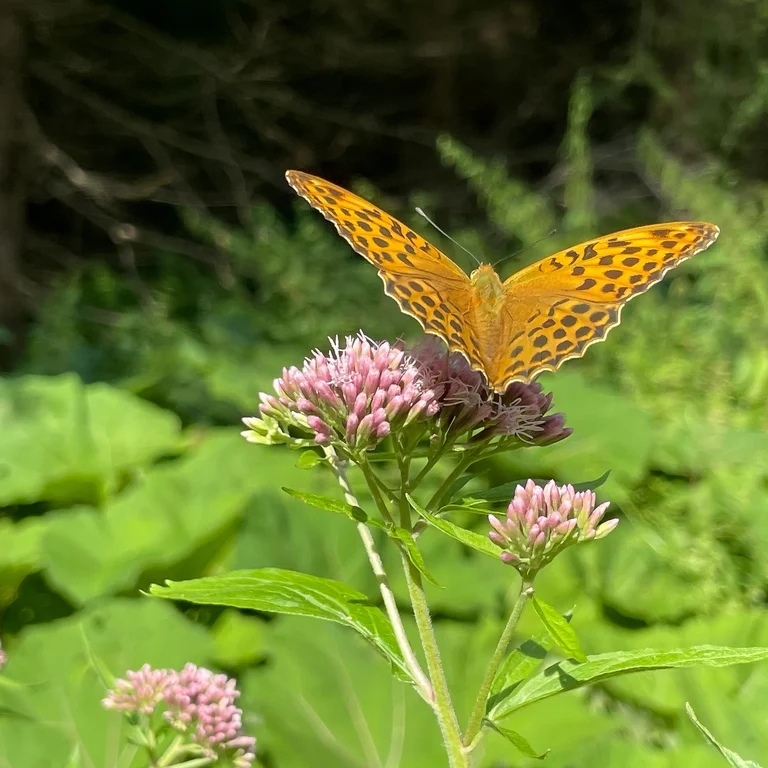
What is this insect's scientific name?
Argynnis paphia
